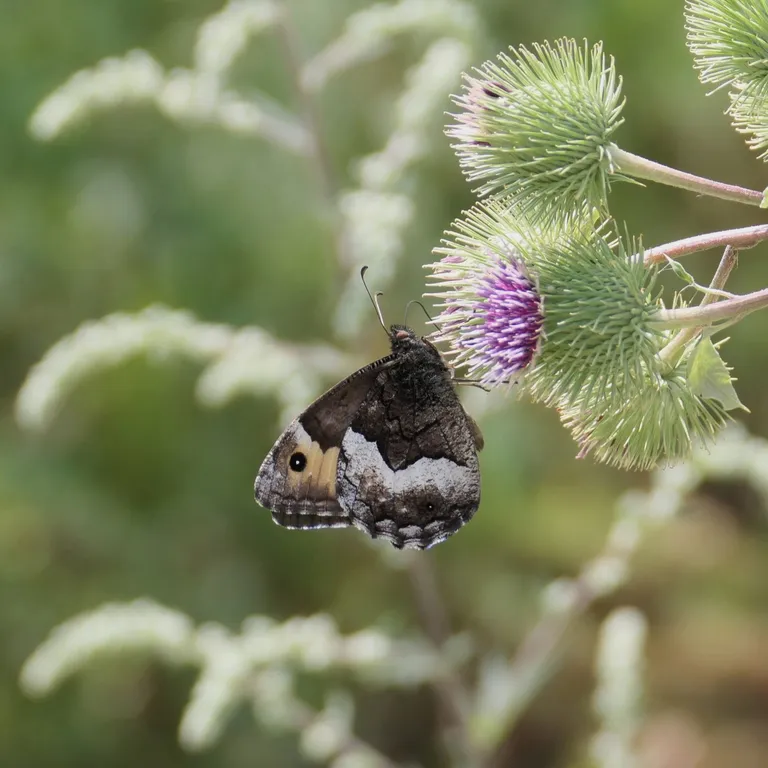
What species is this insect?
Hipparchia alcyone
